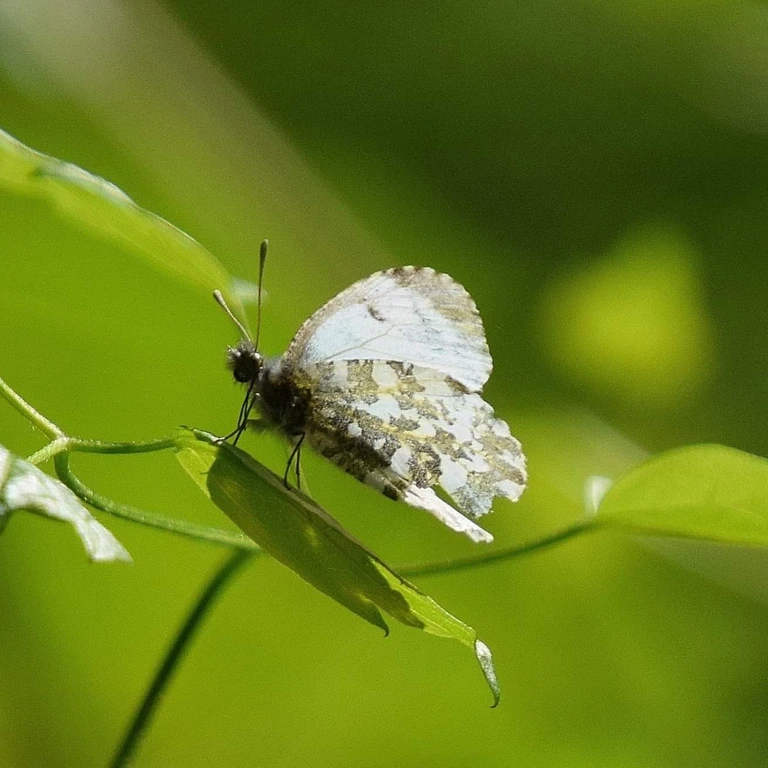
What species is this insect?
Anthocharis cardamines
